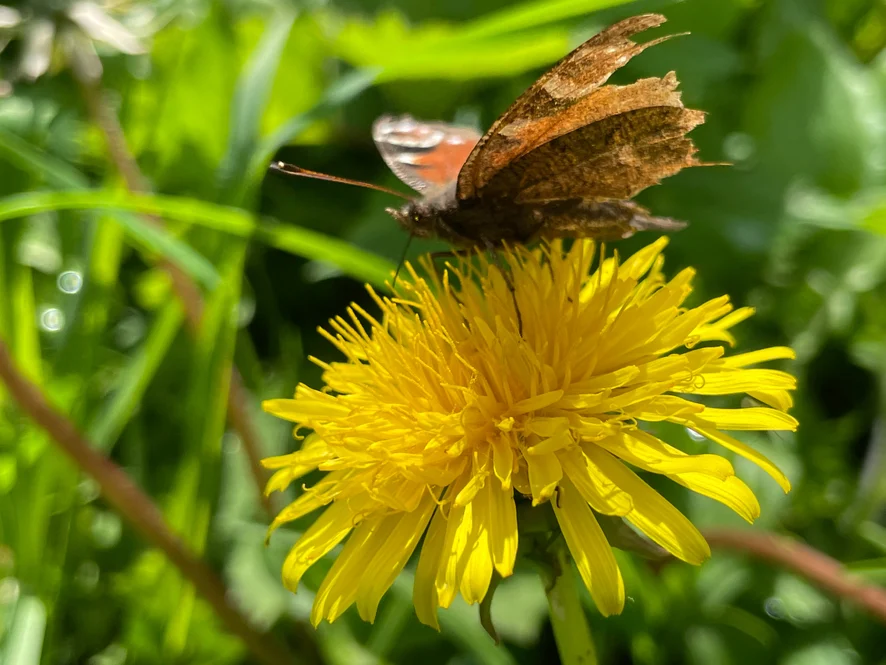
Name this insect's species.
Aglais io
